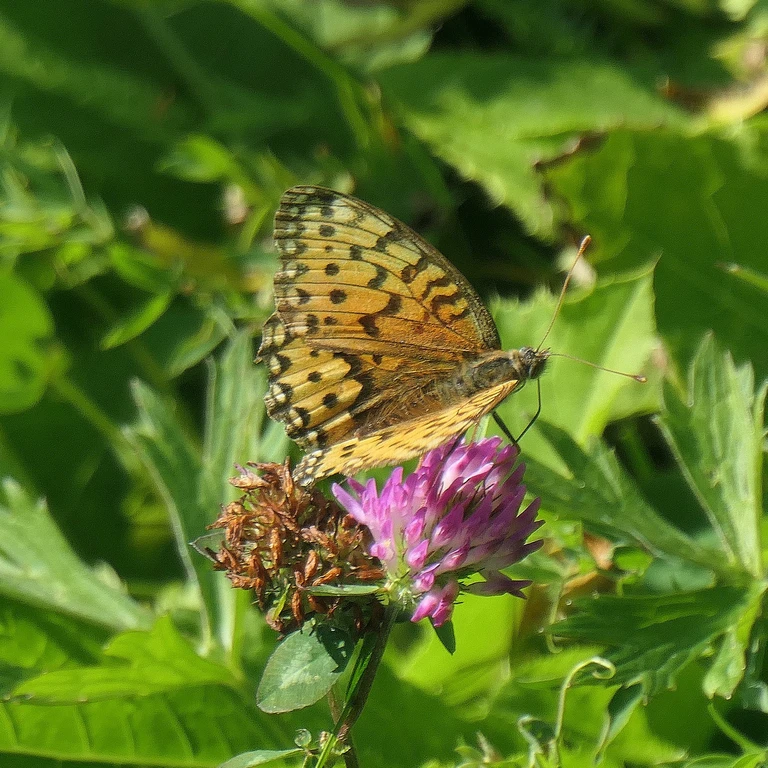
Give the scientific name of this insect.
Speyeria aglaja
